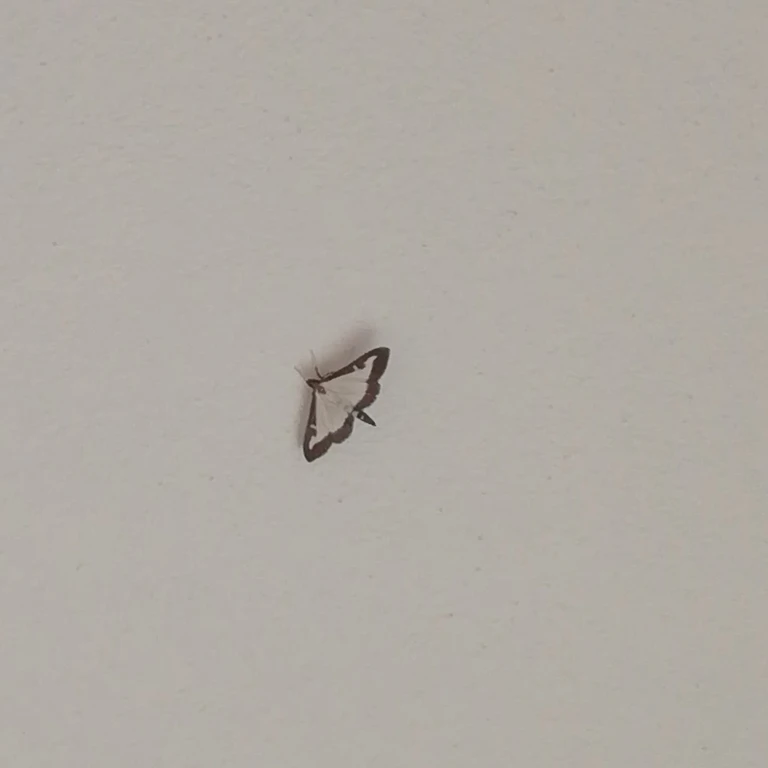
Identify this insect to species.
Cydalima perspectalis
